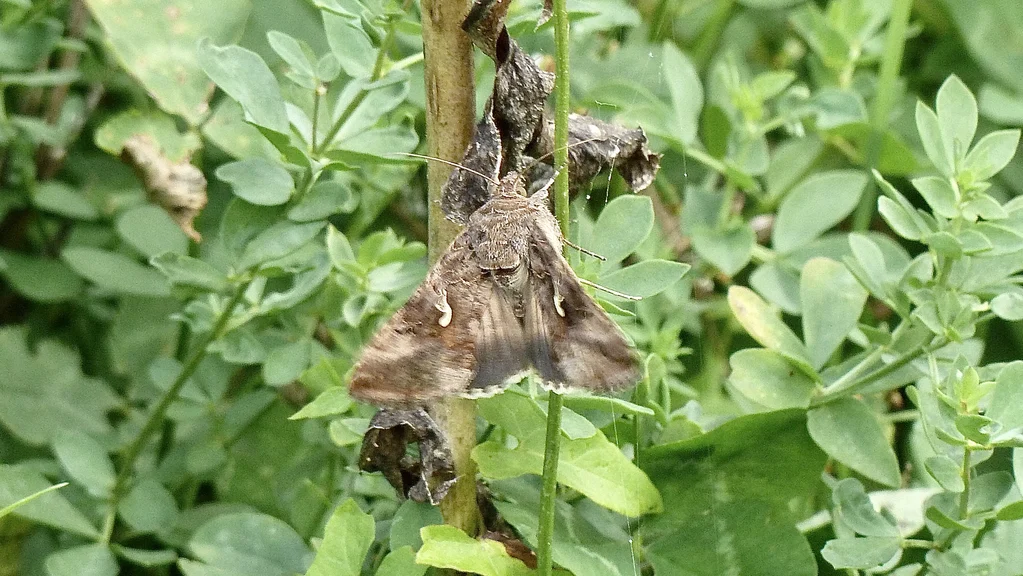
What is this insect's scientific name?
Autographa gamma
